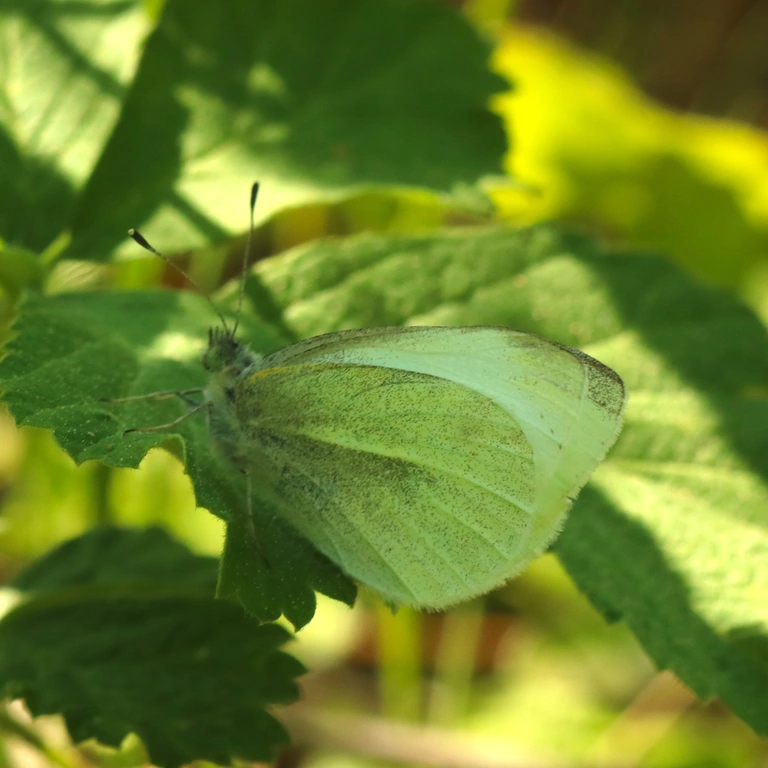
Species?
Pieris rapae
